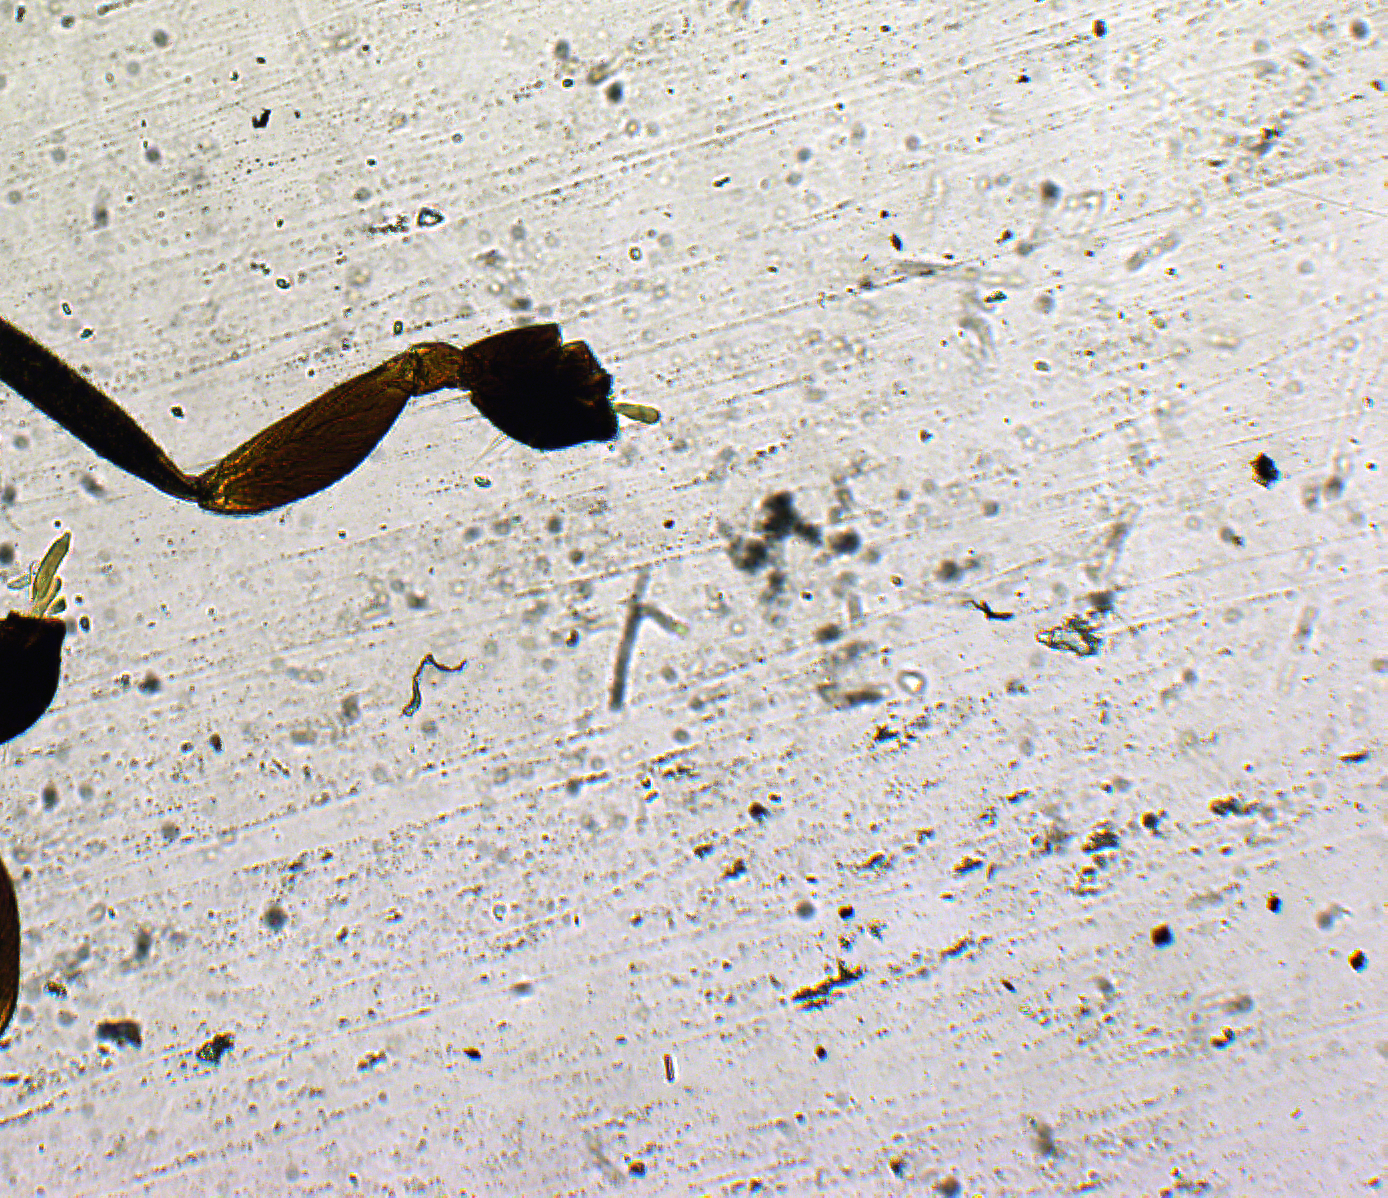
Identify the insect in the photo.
Pachyneuron kamathi
